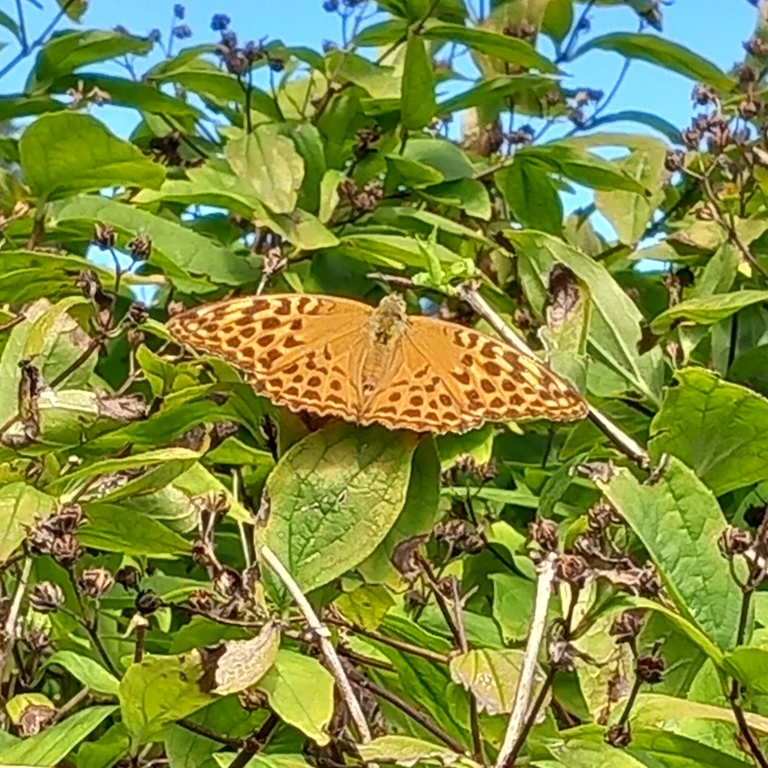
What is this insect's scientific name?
Argynnis paphia
